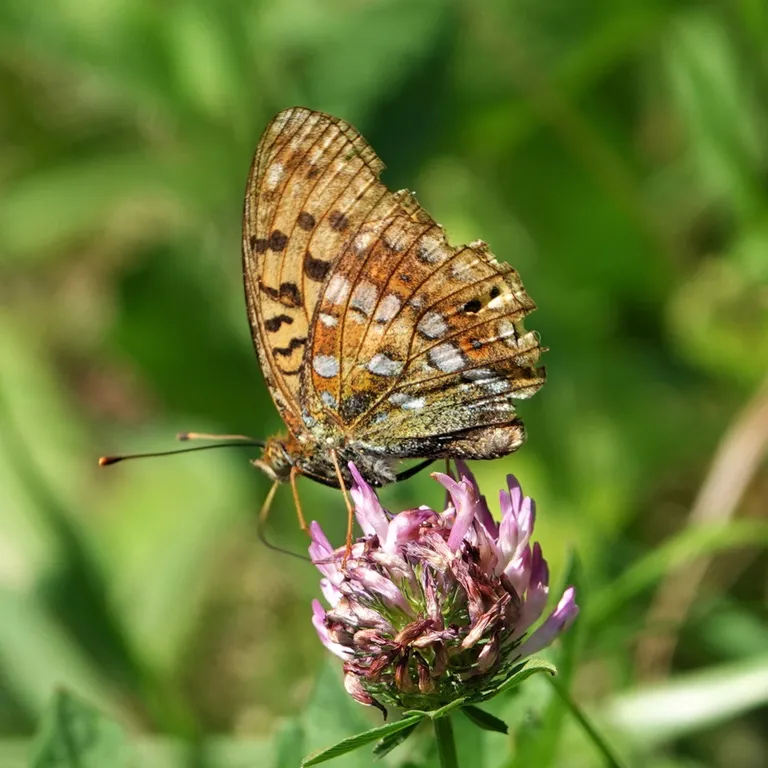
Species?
Fabriciana adippe
